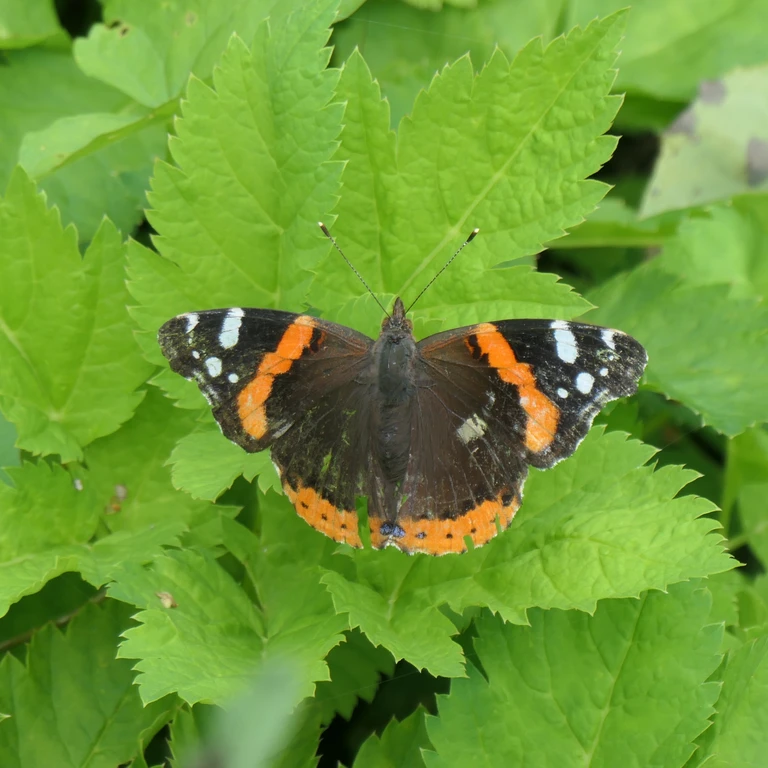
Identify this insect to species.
Vanessa atalanta
